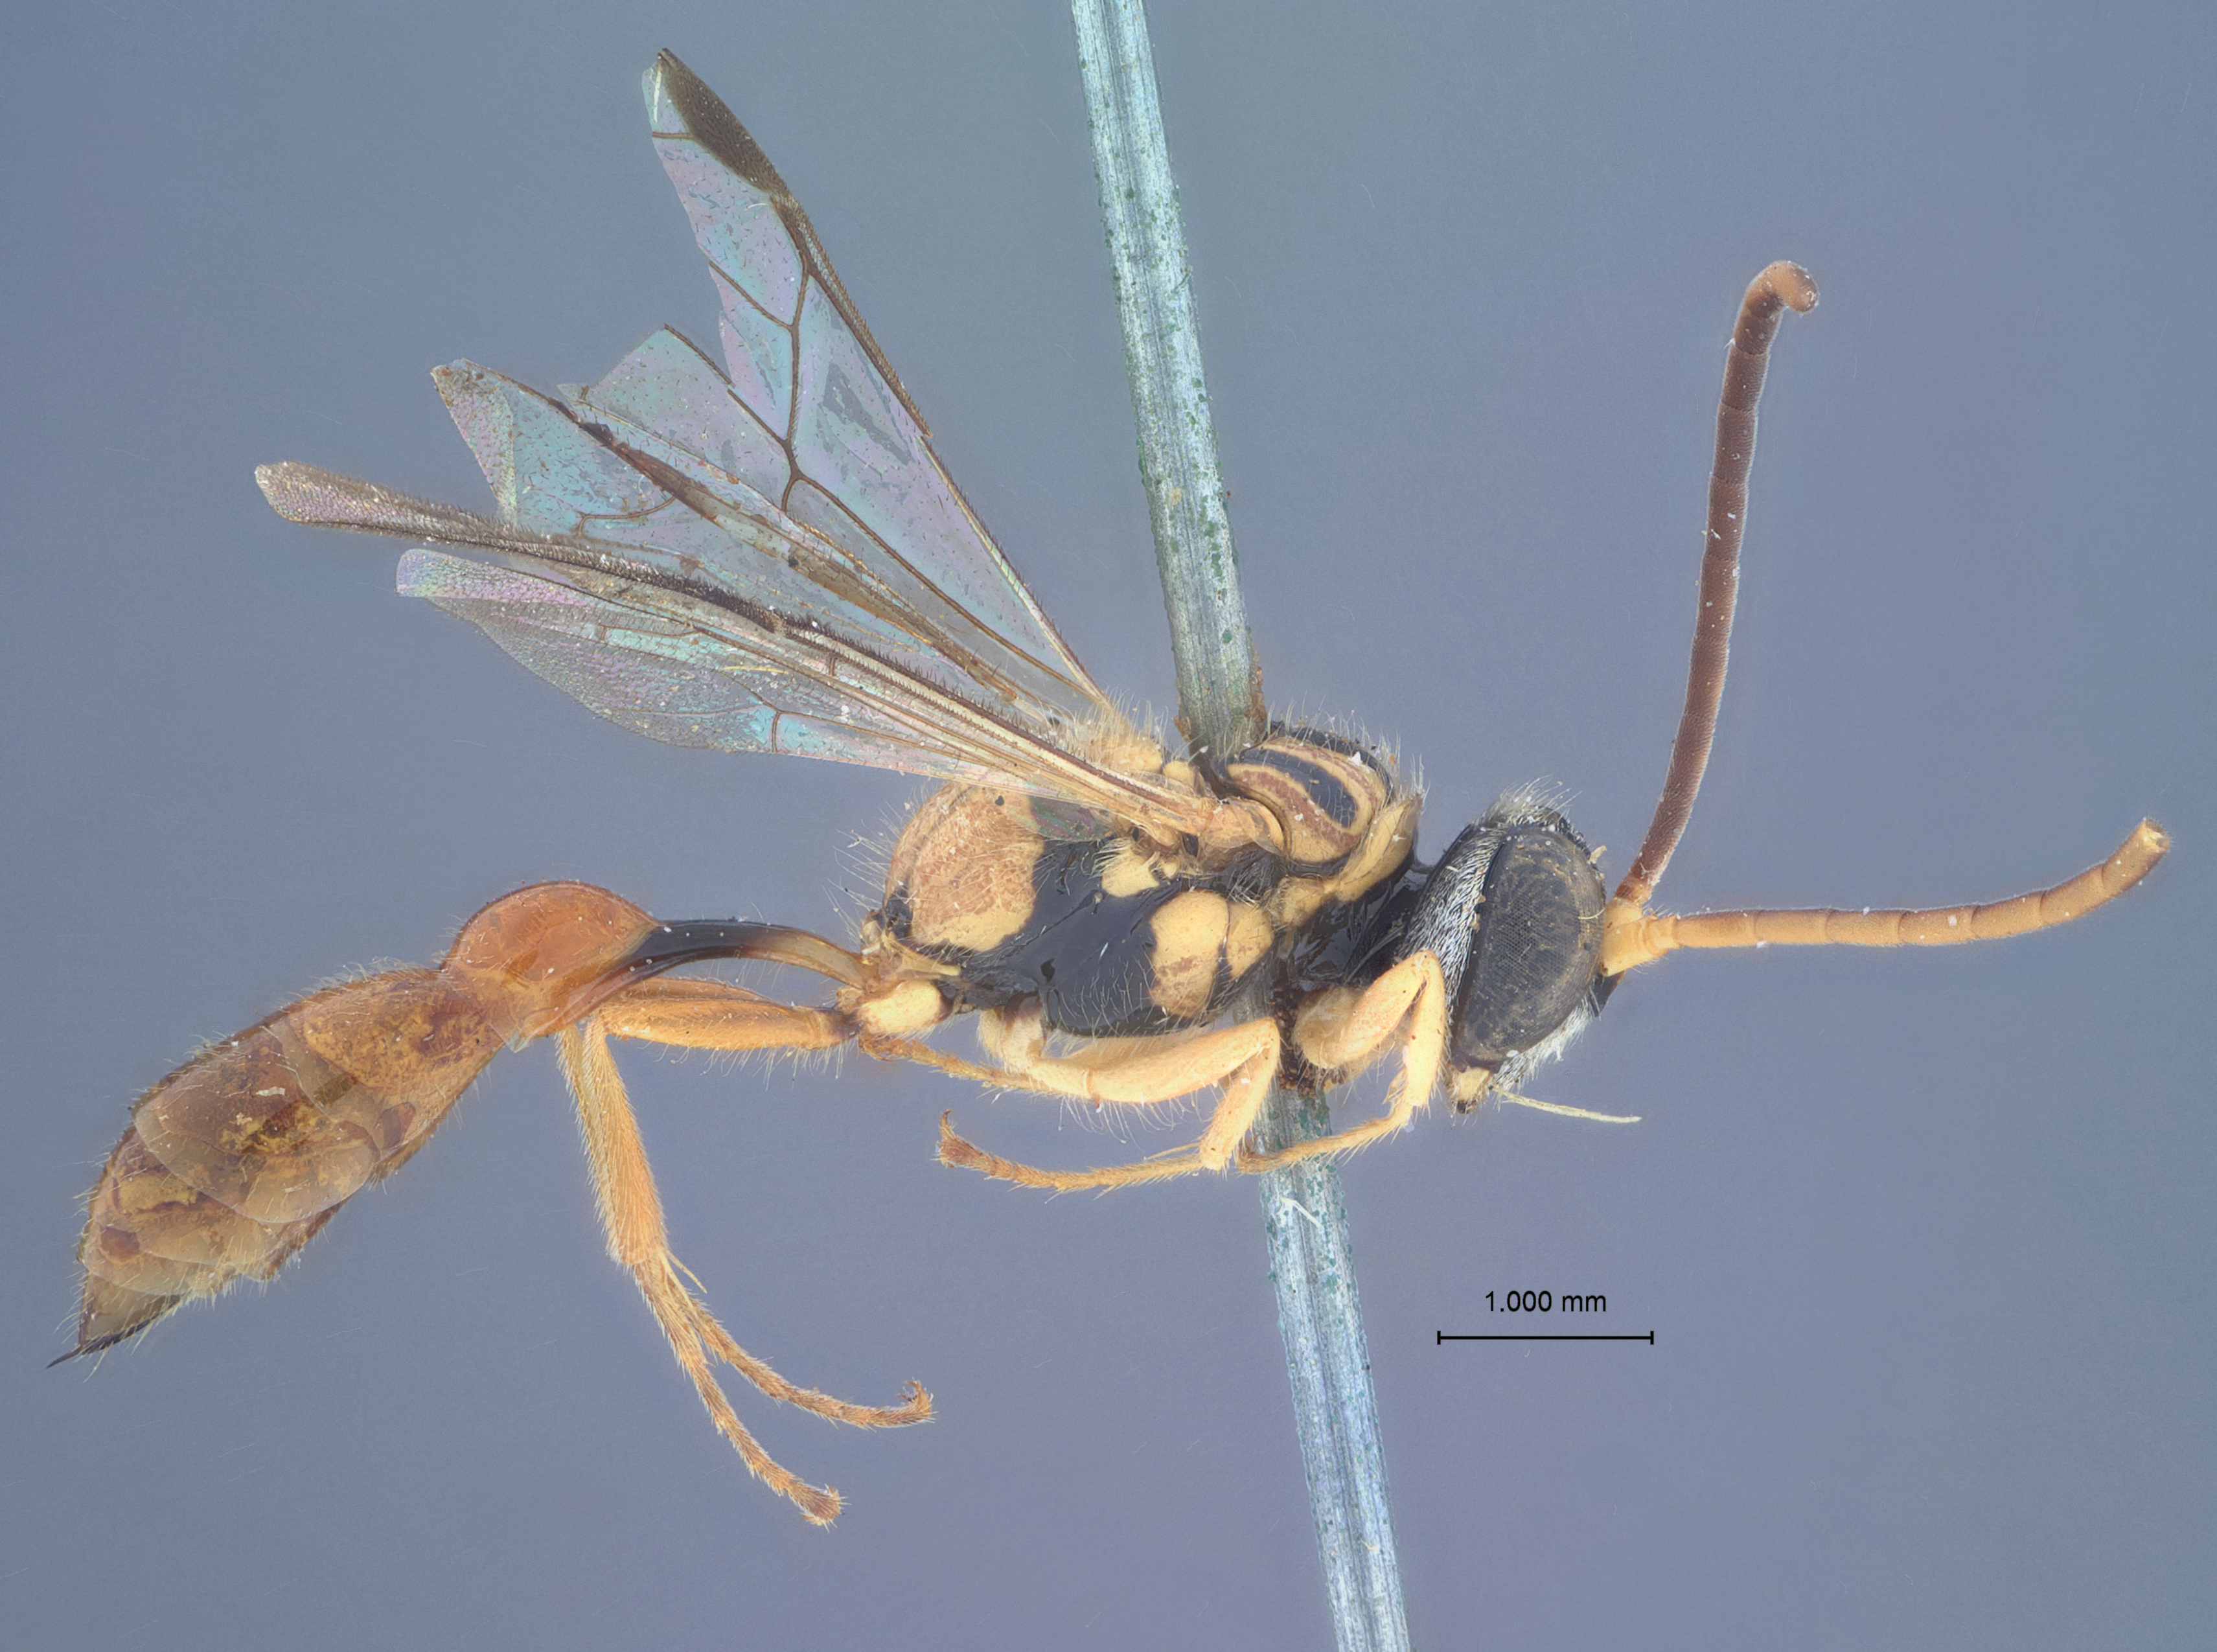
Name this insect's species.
Diodontus filicornis
